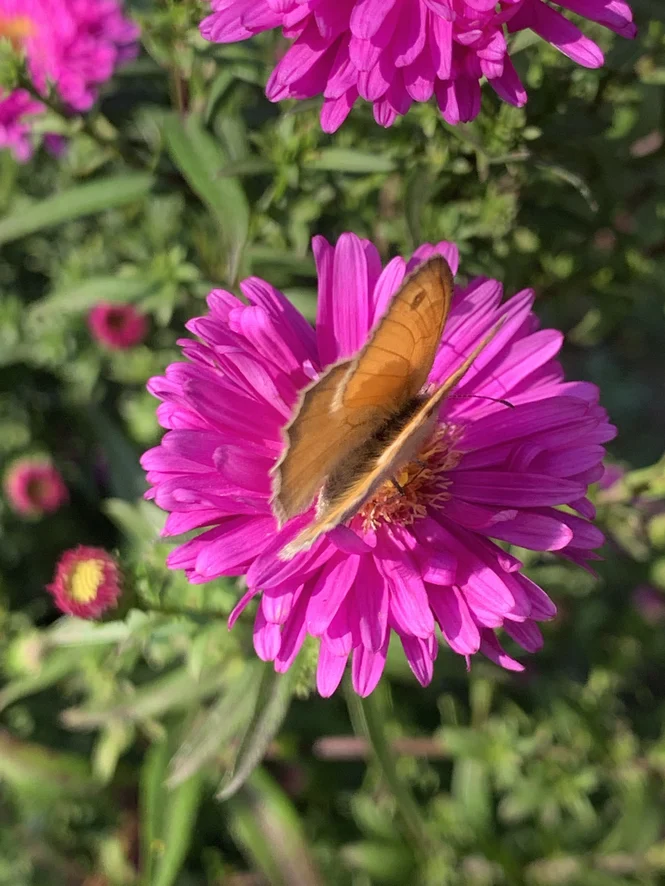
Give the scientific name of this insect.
Coenonympha pamphilus
